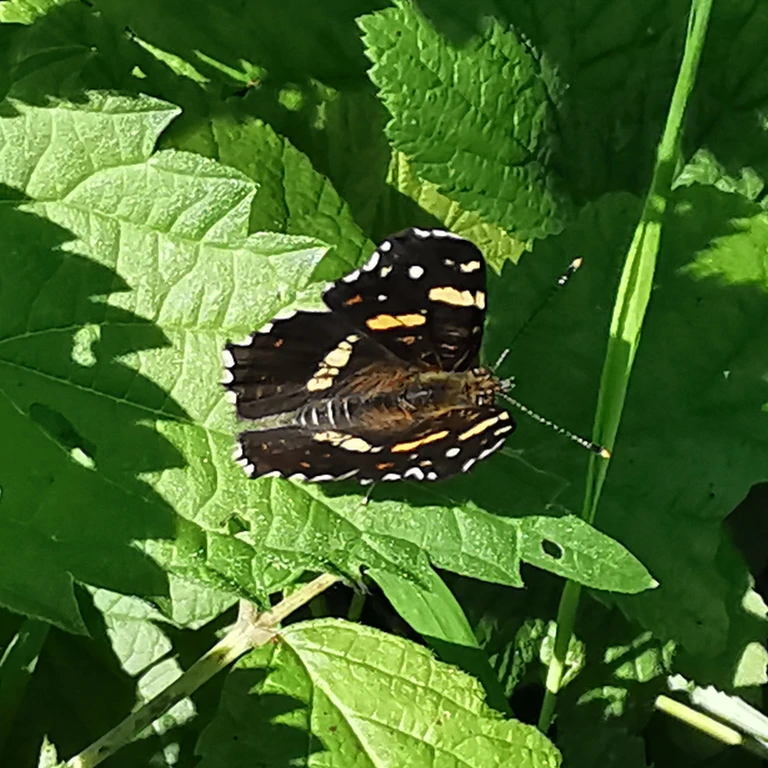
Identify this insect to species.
Araschnia levana
